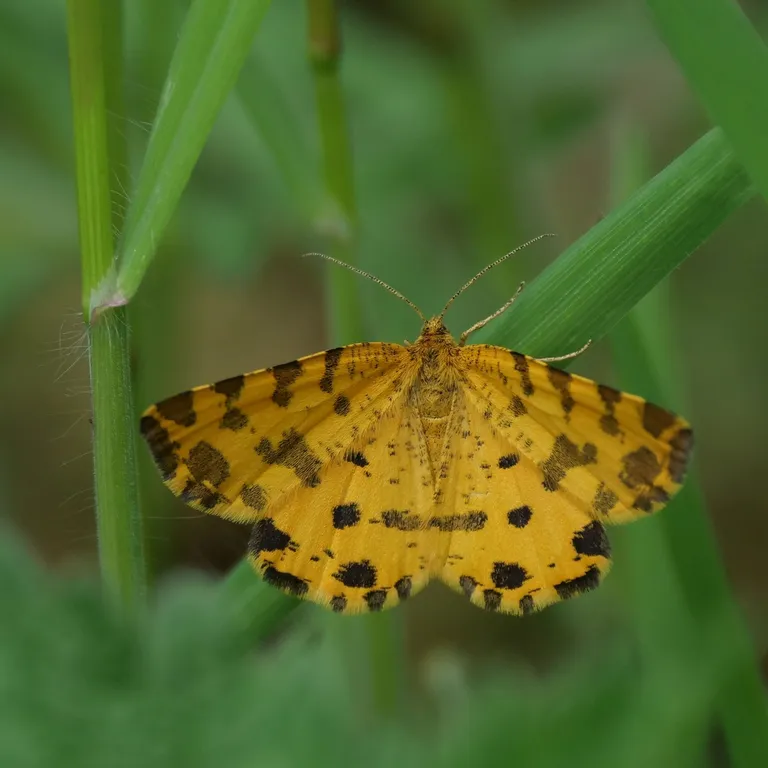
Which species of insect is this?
Pseudopanthera macularia
